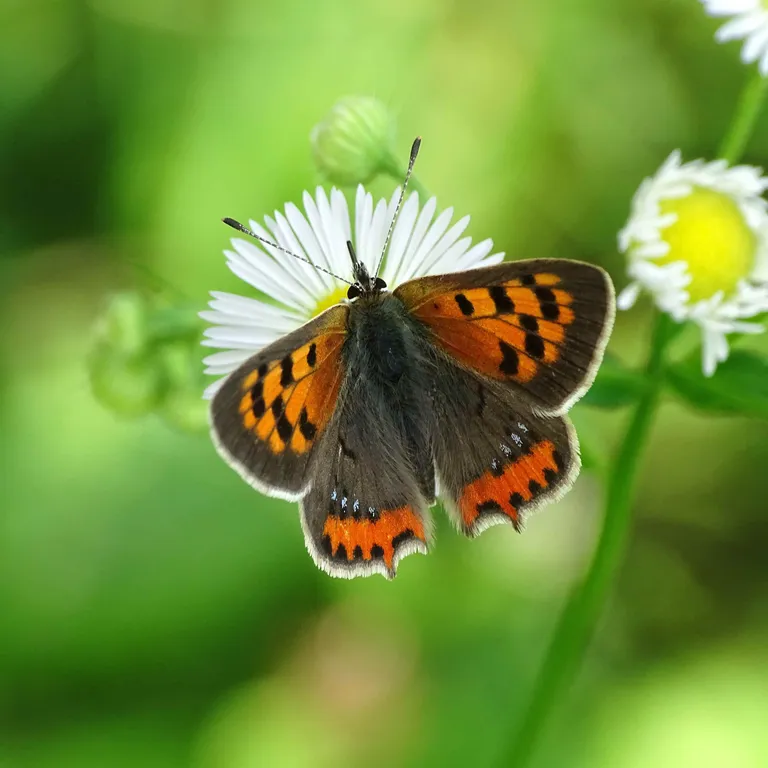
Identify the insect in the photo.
Lycaena phlaeas
